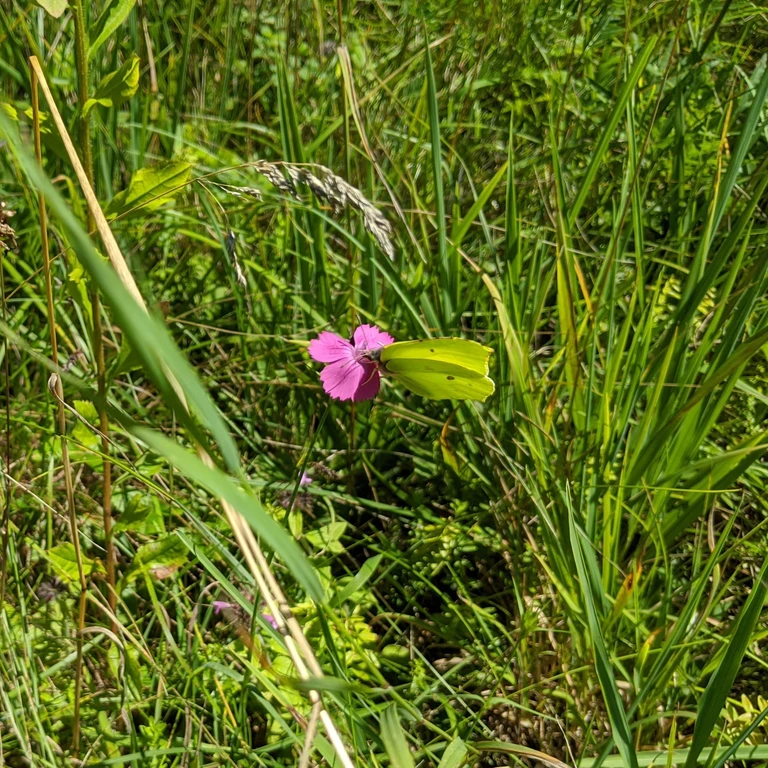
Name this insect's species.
Gonepteryx rhamni
